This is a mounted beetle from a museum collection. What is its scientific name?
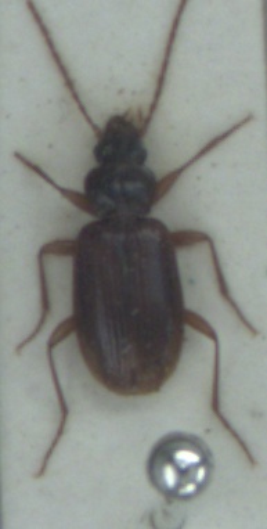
Trechus rubens
